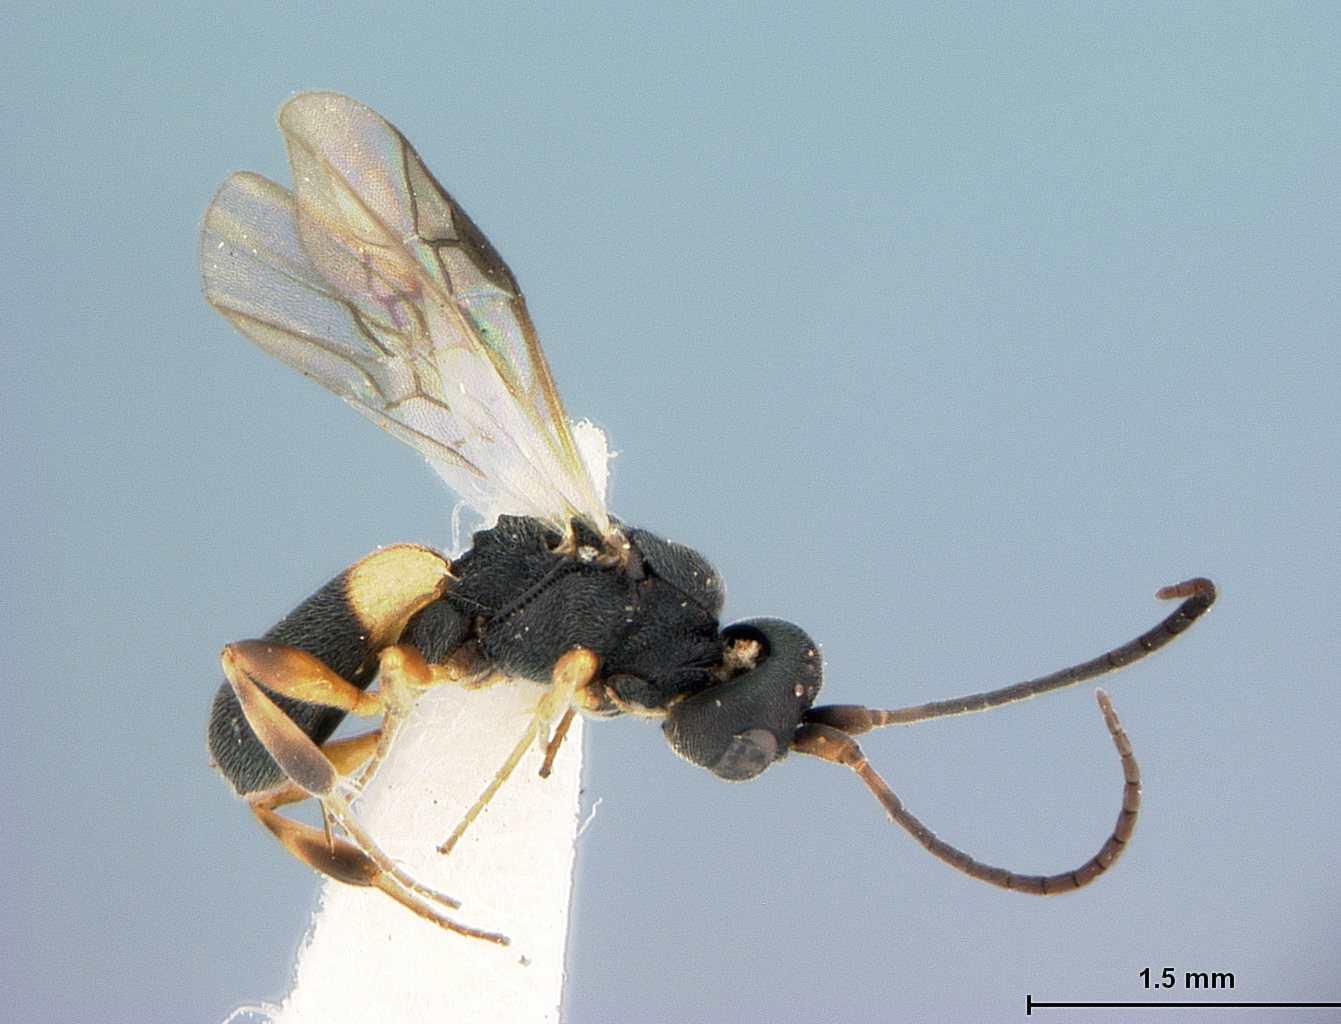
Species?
Chelonus krombeini
